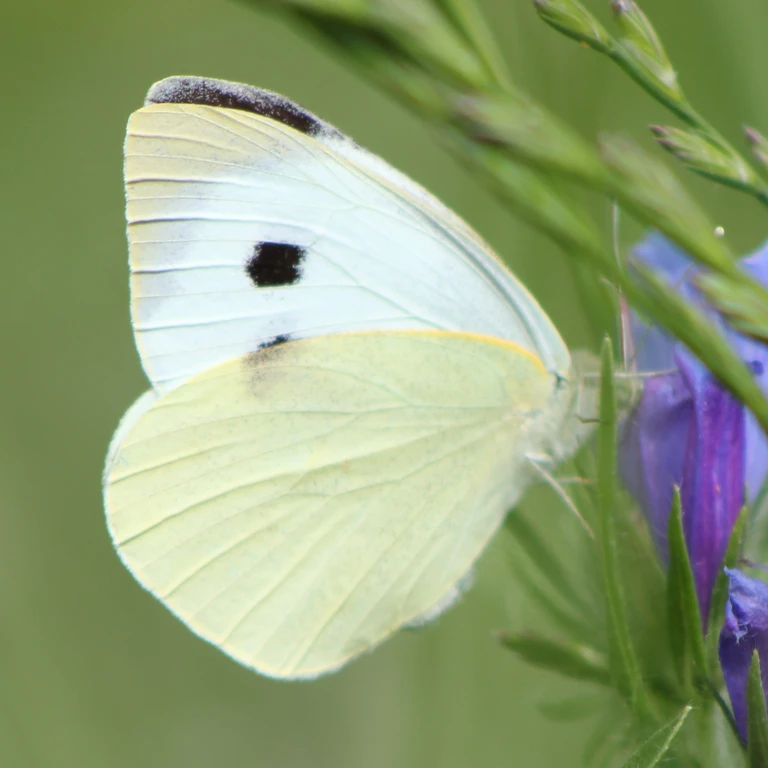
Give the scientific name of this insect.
Pieris brassicae
